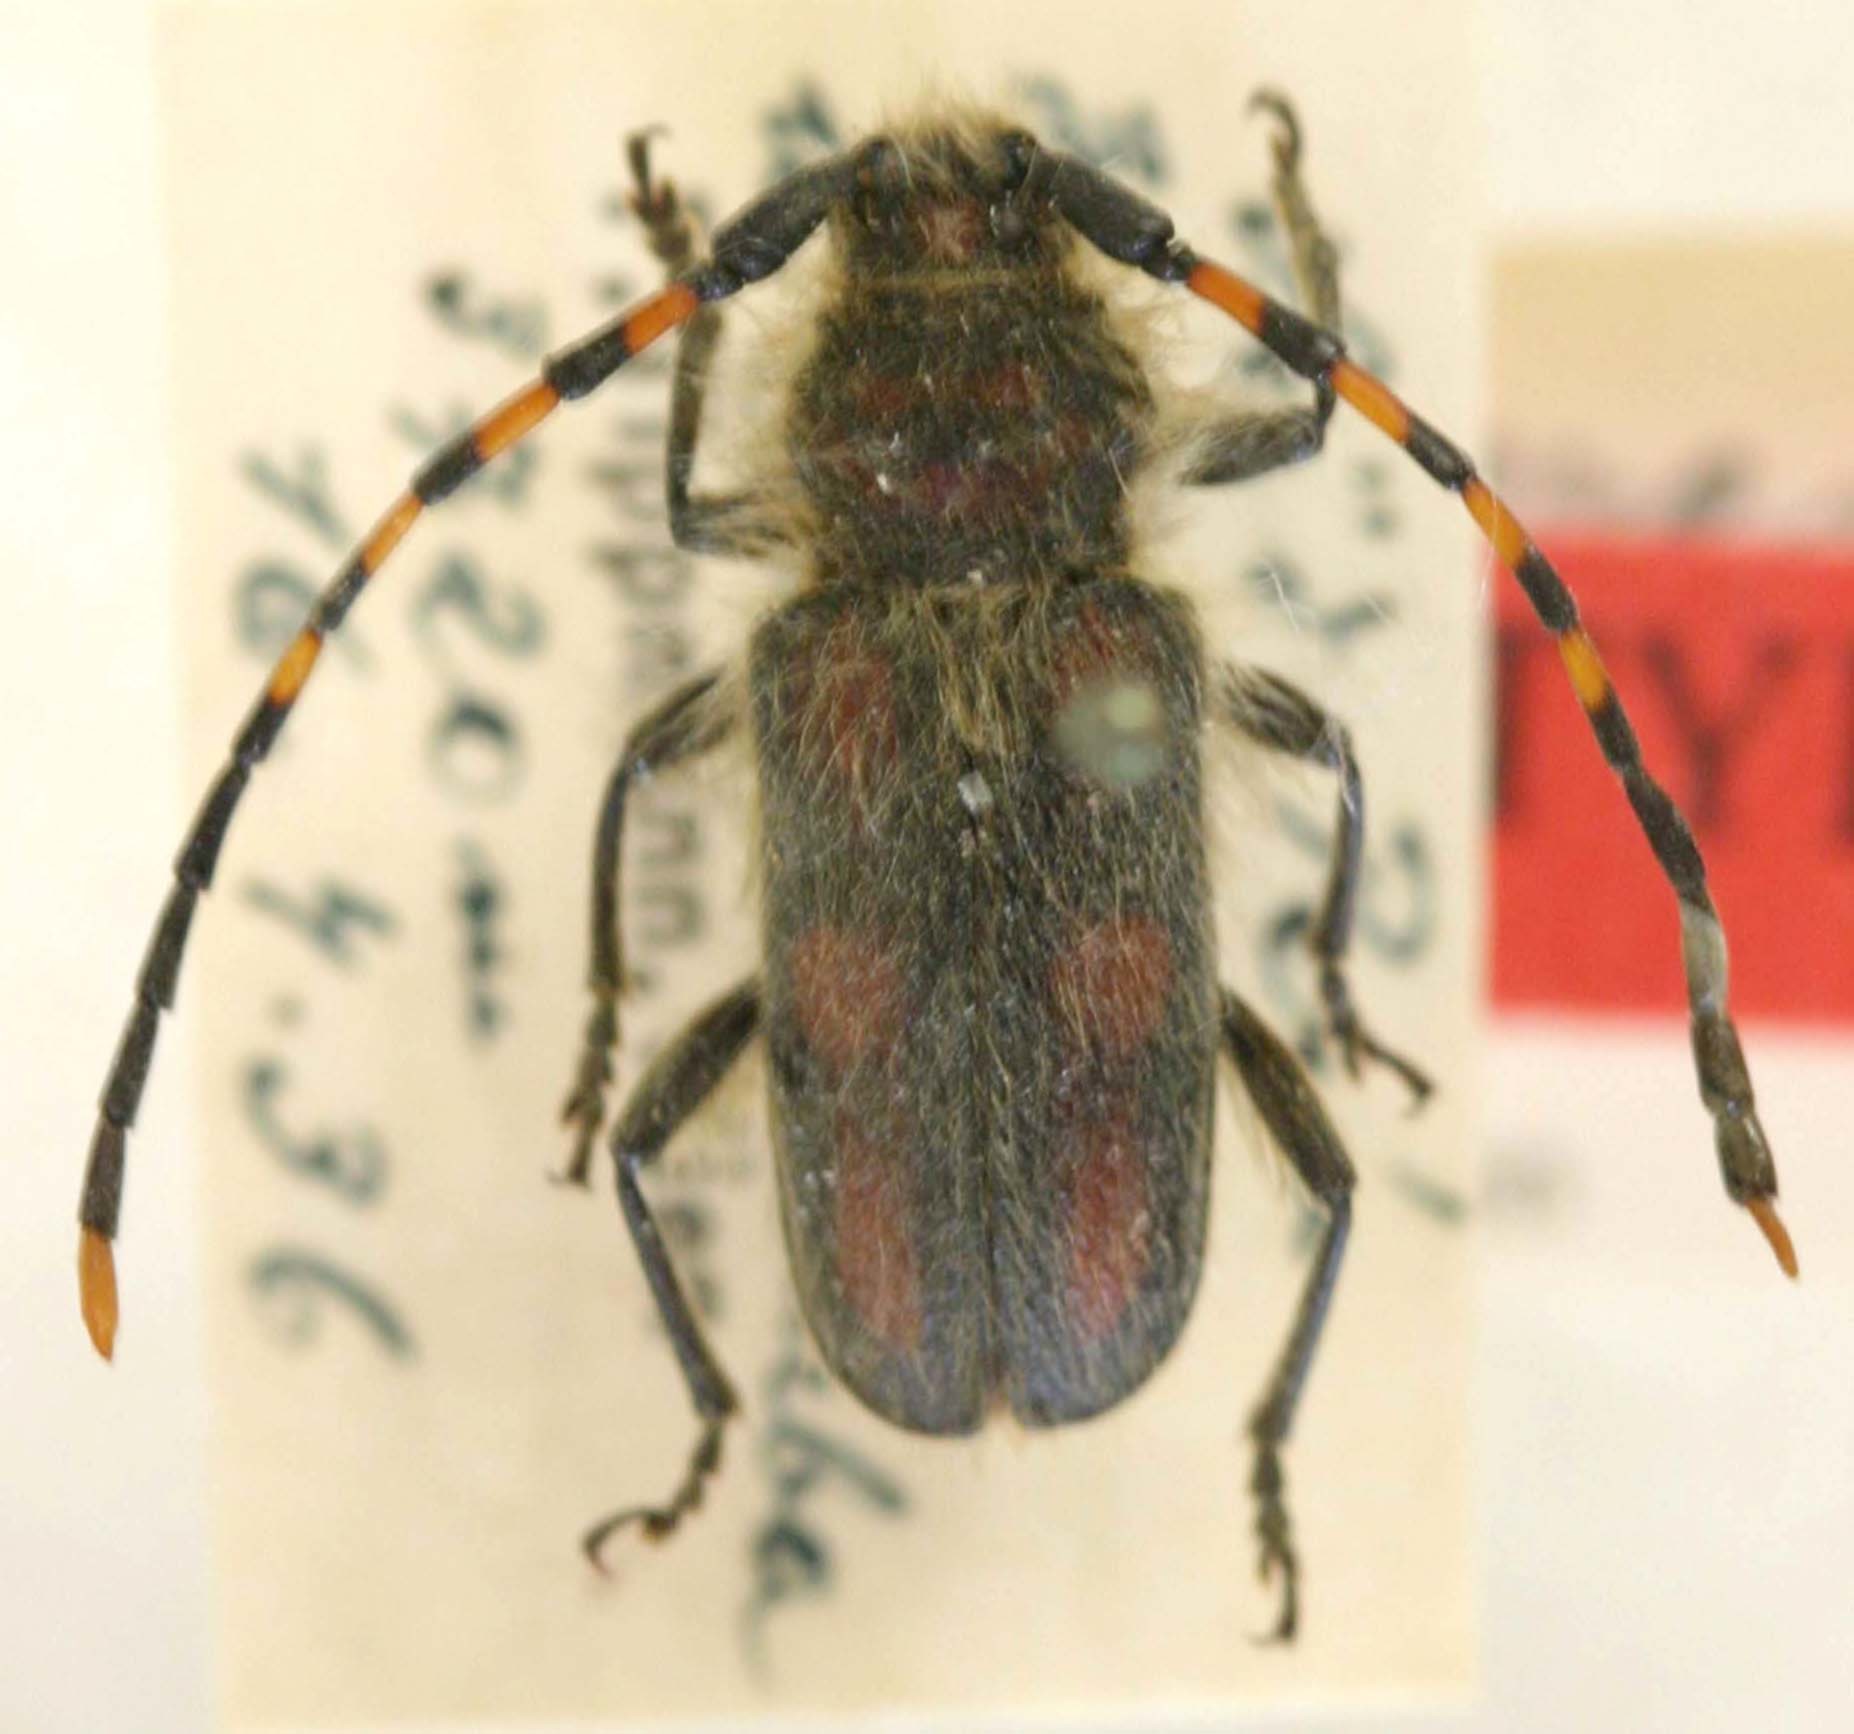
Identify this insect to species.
Deretrachys montanus (also Trachyderes itzingeri)
